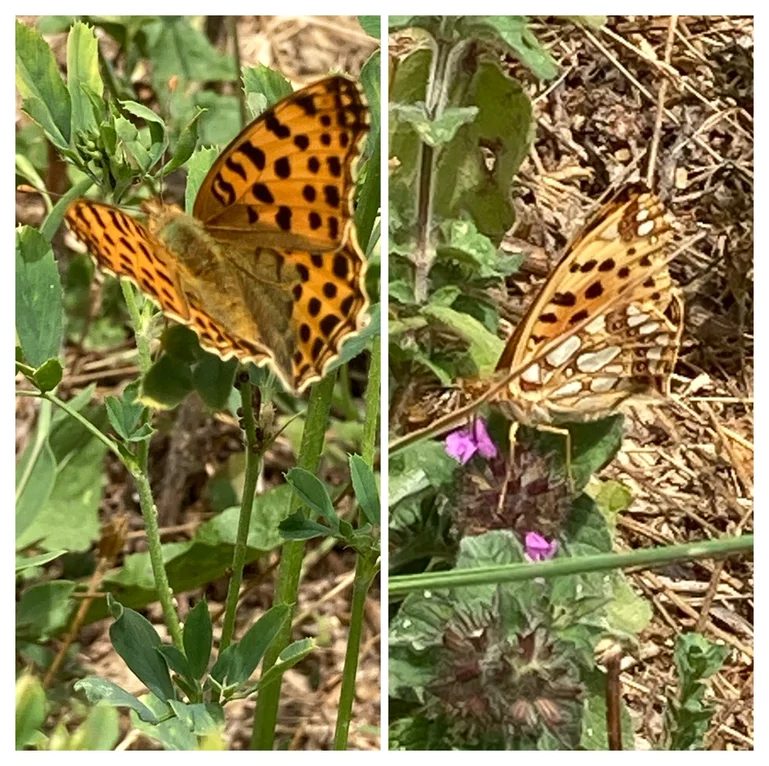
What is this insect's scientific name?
Issoria lathonia
